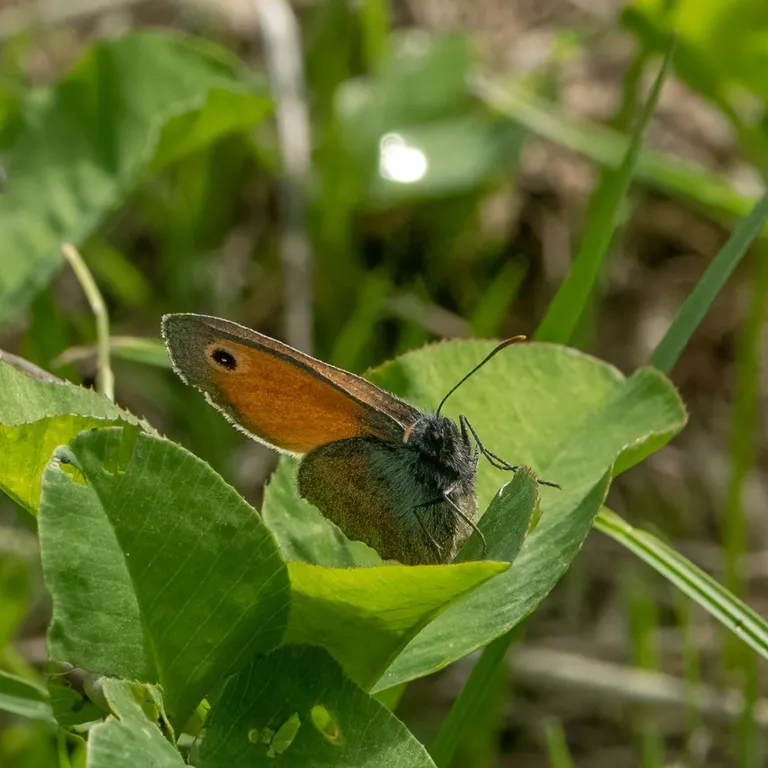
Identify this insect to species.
Coenonympha pamphilus
